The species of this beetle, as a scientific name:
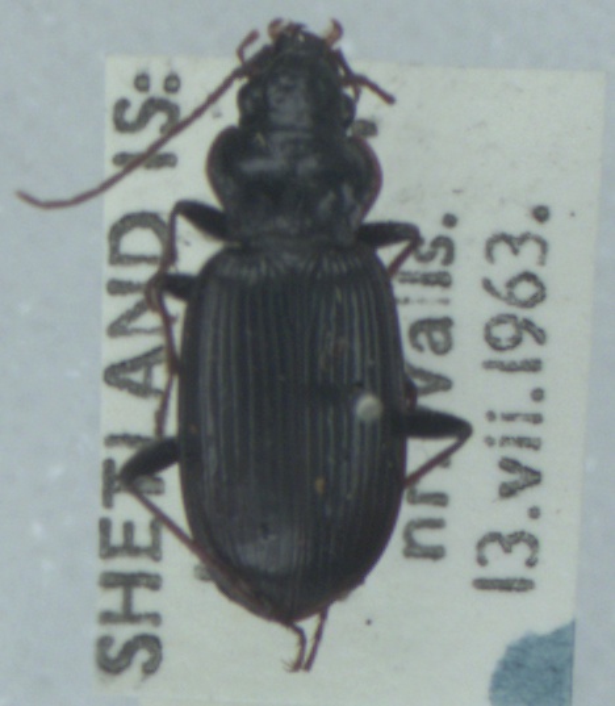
Nebria salina
